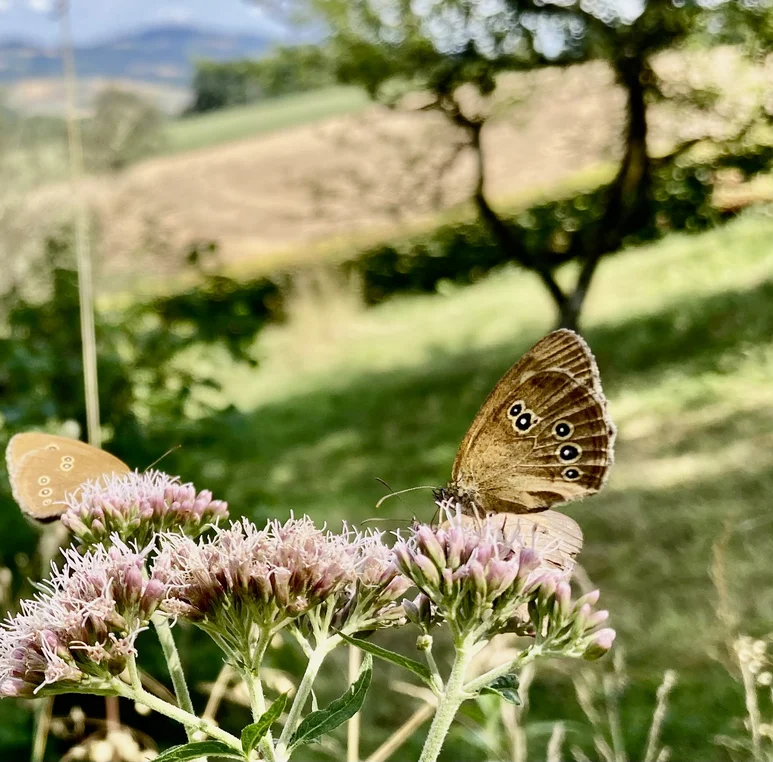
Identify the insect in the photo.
Aphantopus hyperantus
